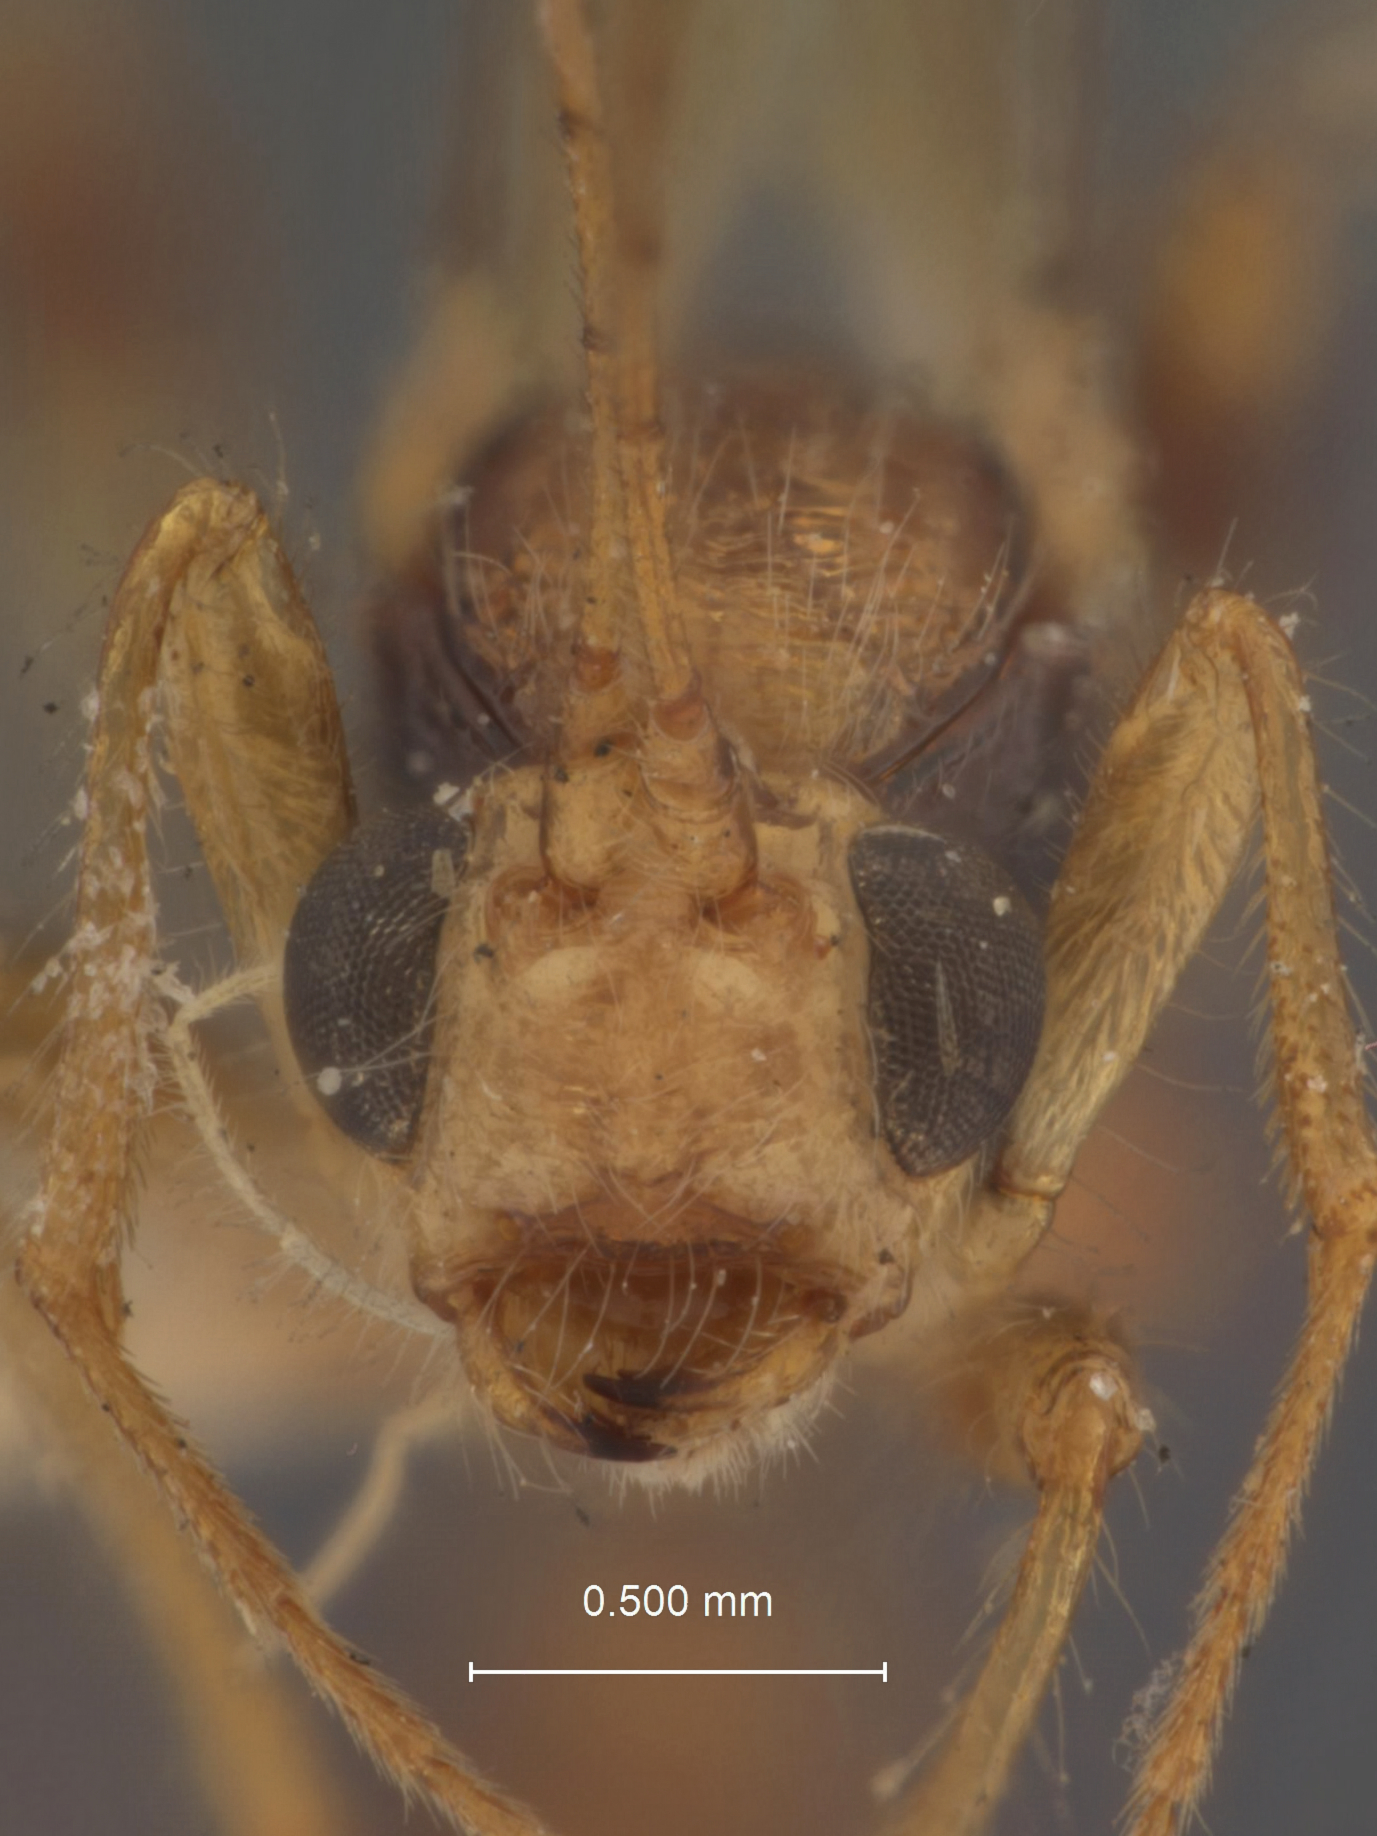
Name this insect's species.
Spathius melpomeme
